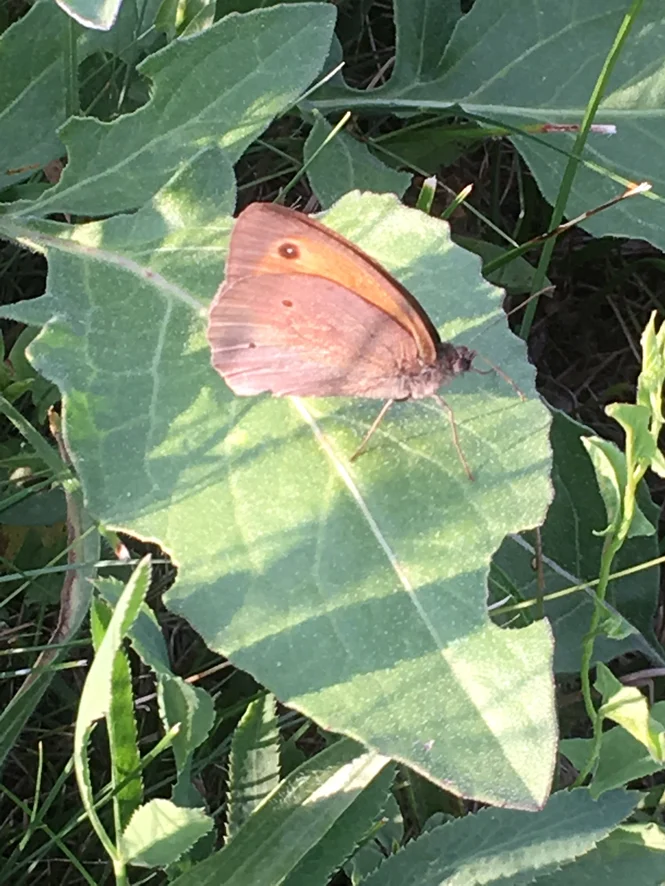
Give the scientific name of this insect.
Maniola jurtina
